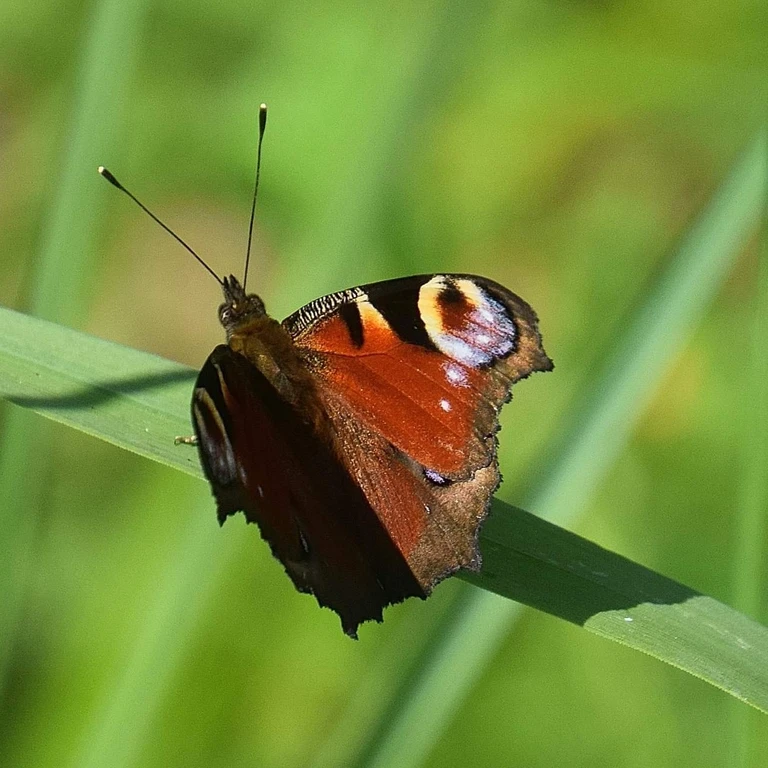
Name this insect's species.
Aglais io
